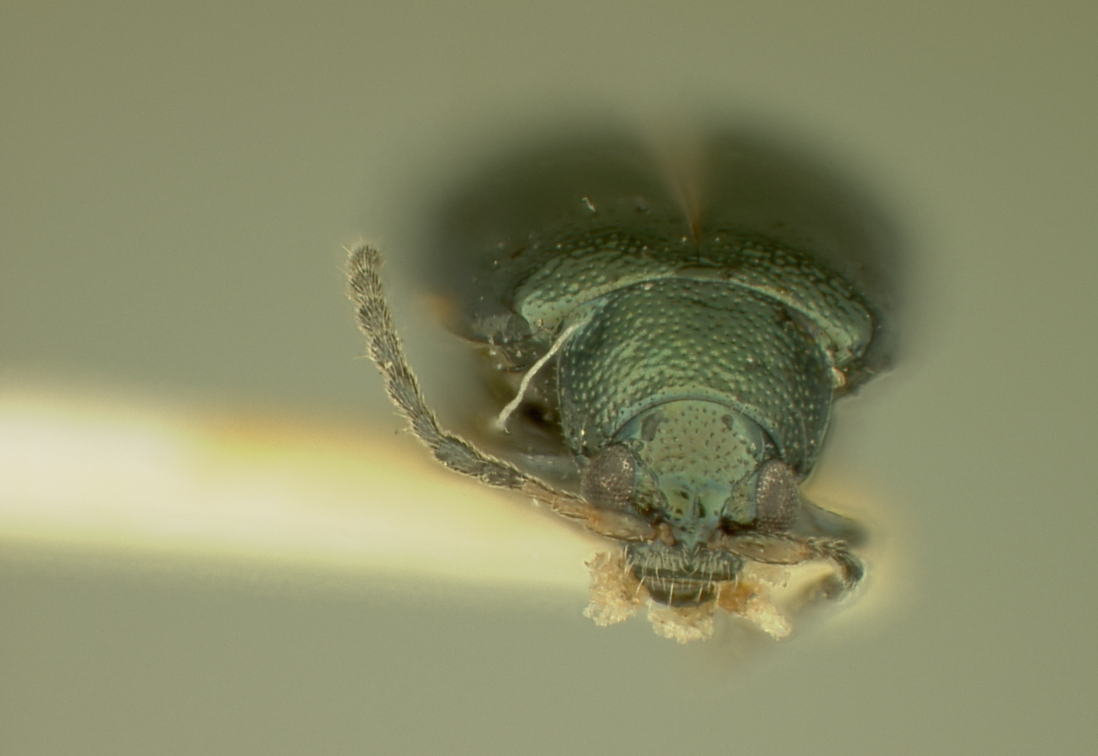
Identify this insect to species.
Phyllotreta prasina
